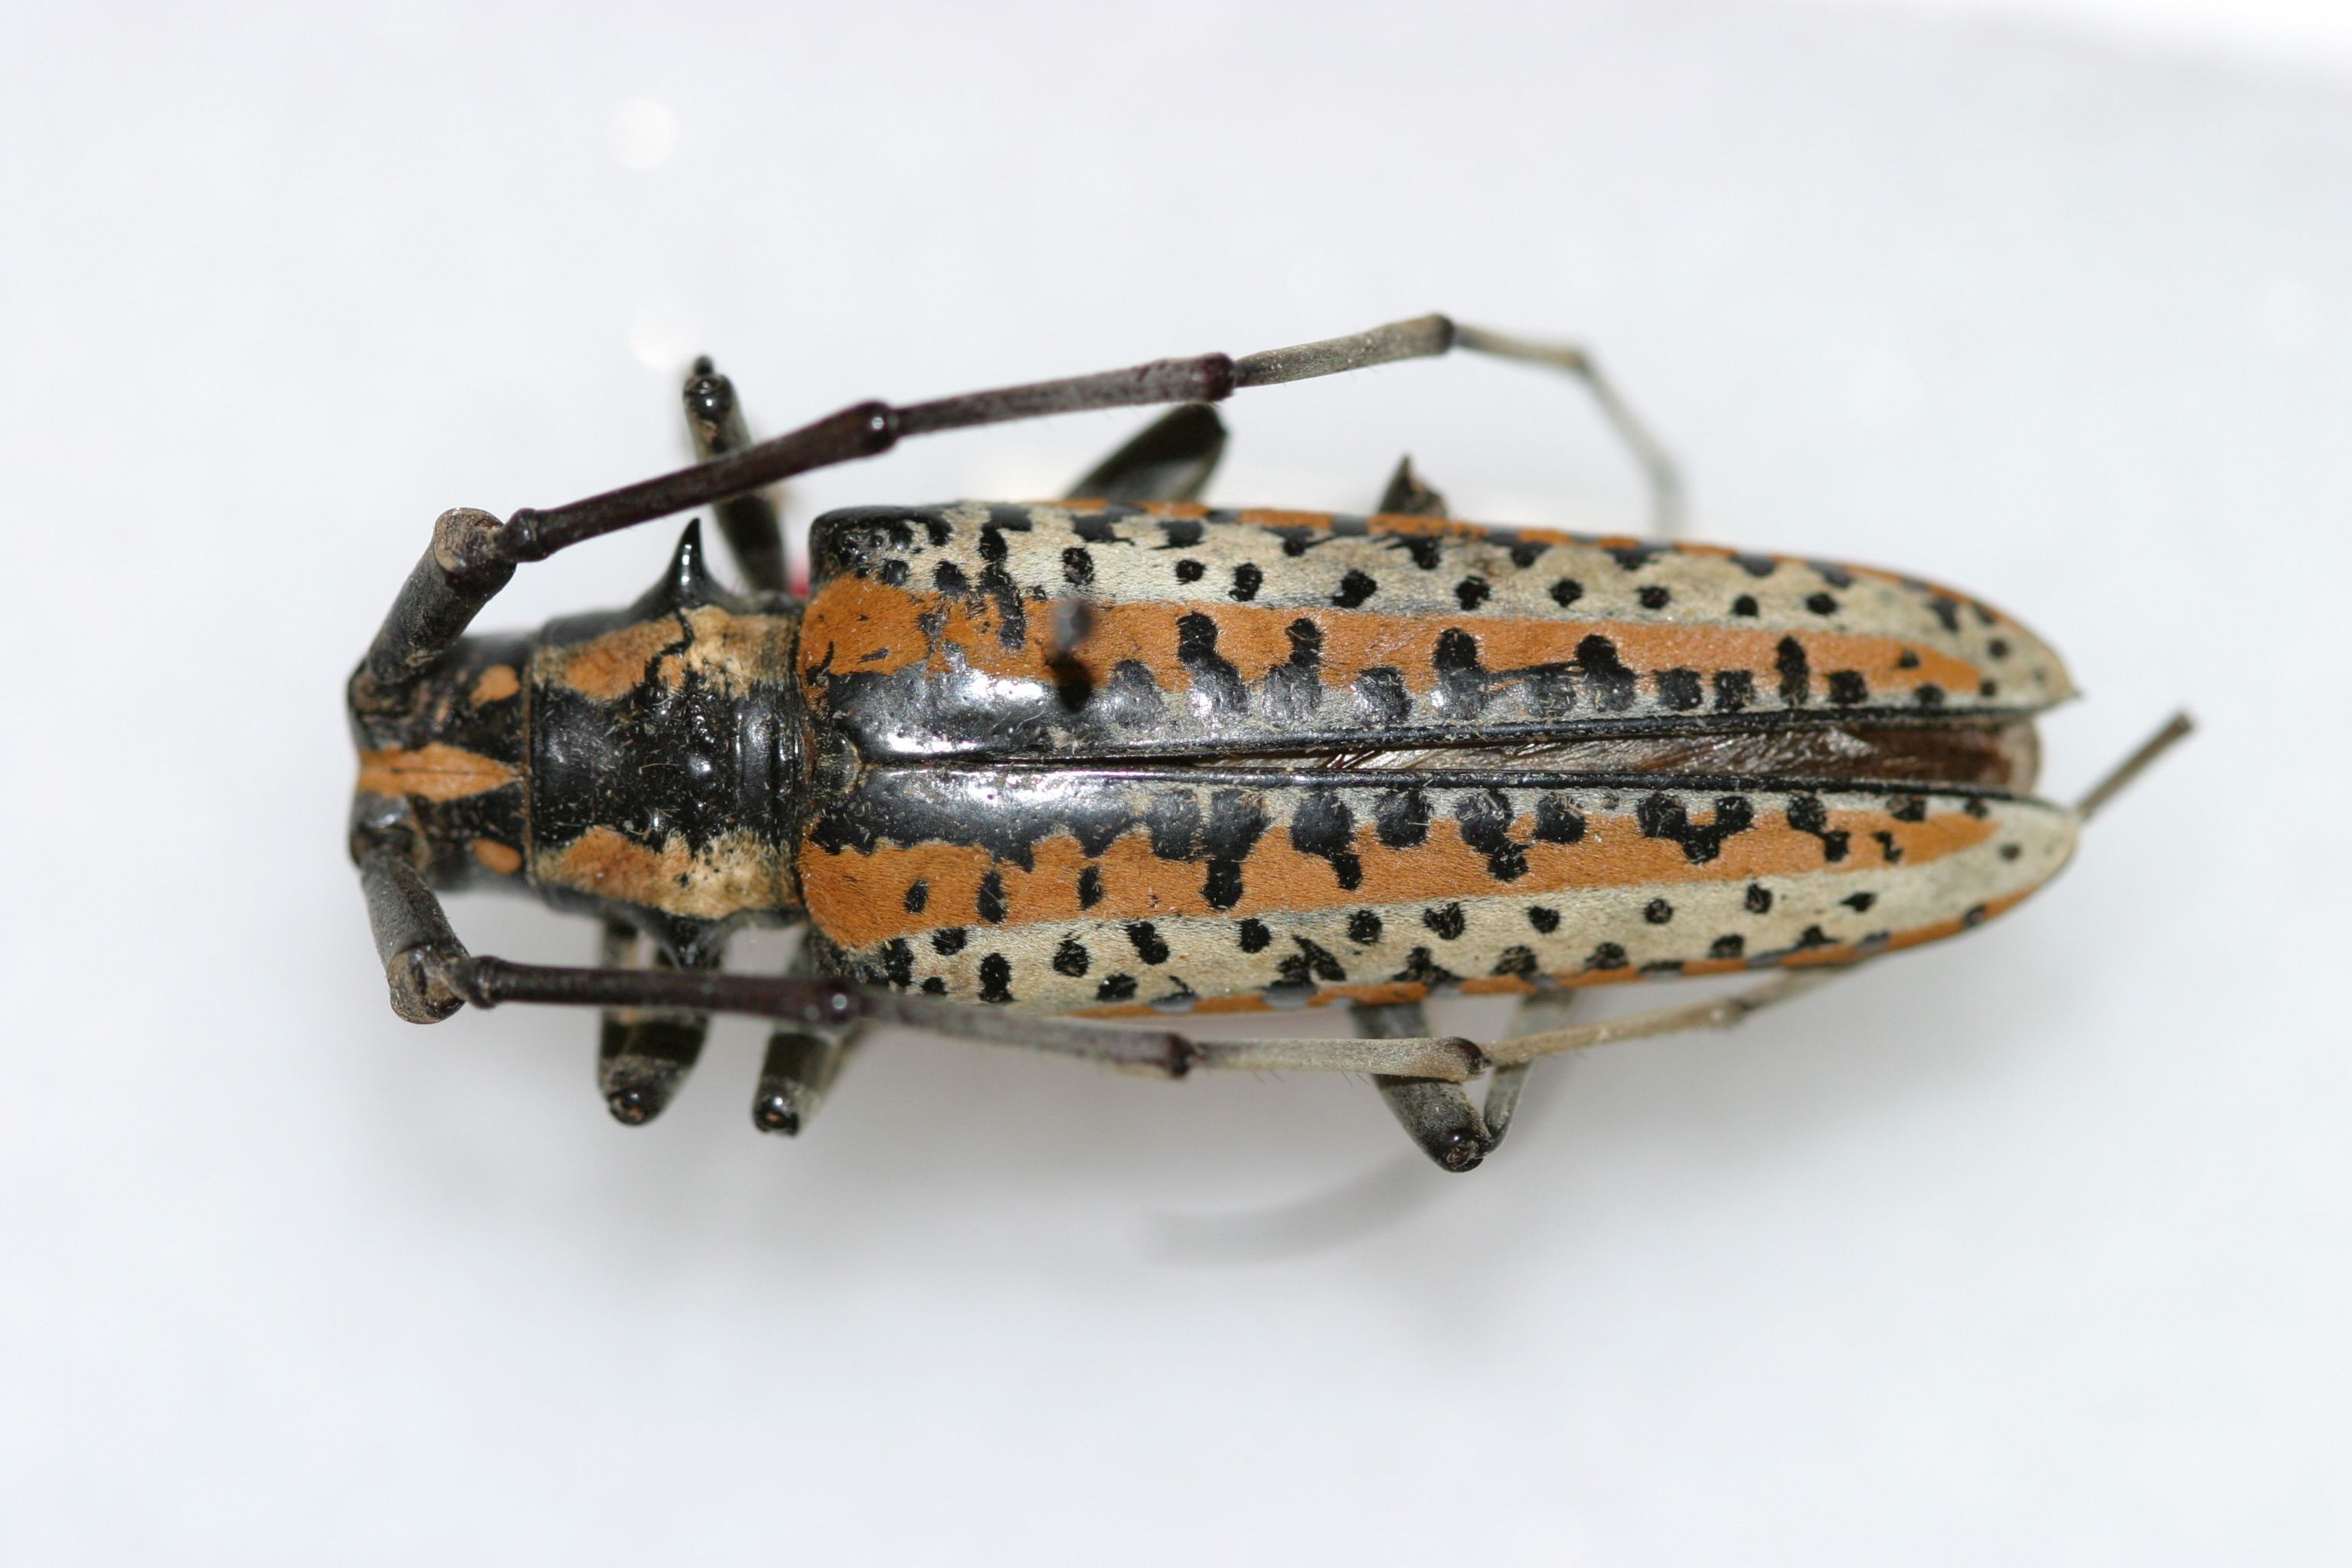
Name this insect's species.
Deliathis bifurcatus
